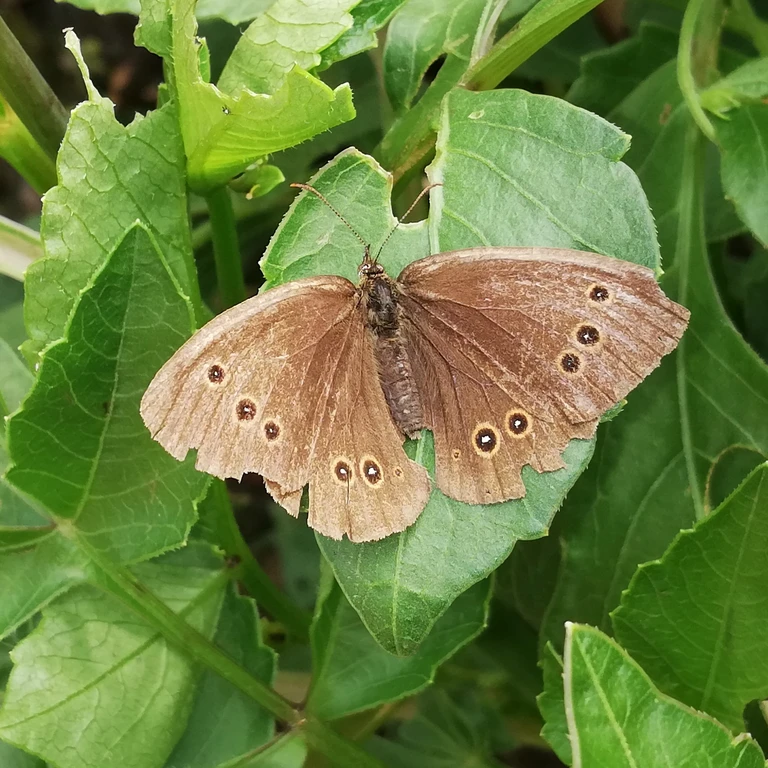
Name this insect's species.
Aphantopus hyperantus
